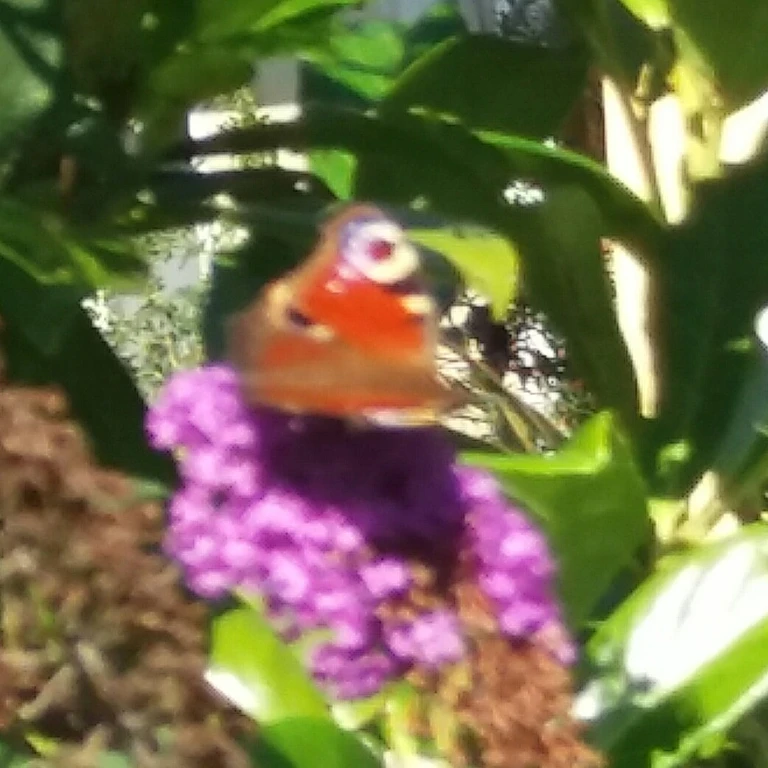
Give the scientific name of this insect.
Aglais io
